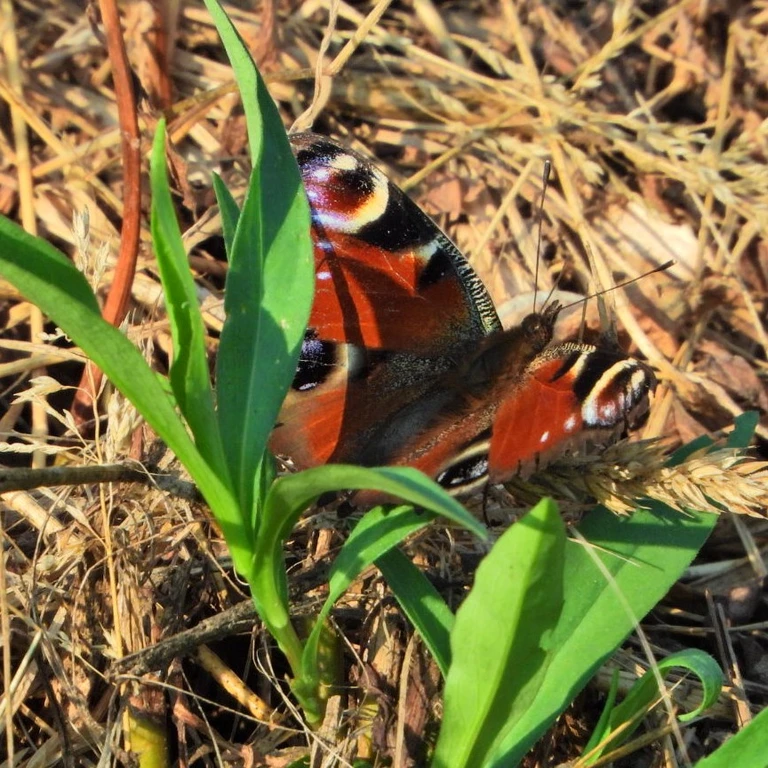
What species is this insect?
Aglais io
